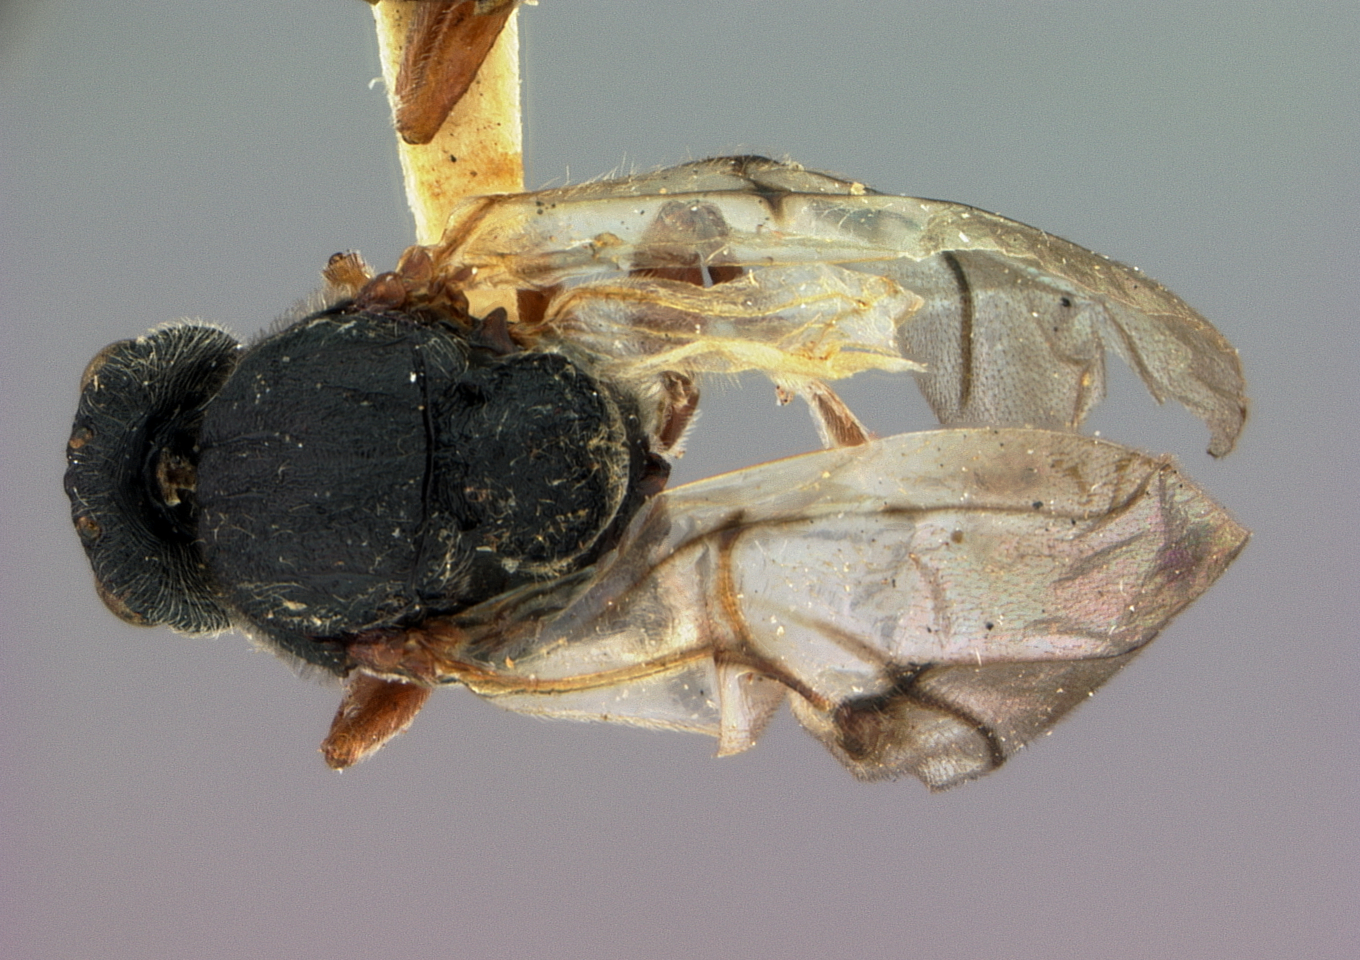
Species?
Amphibolips globulus
